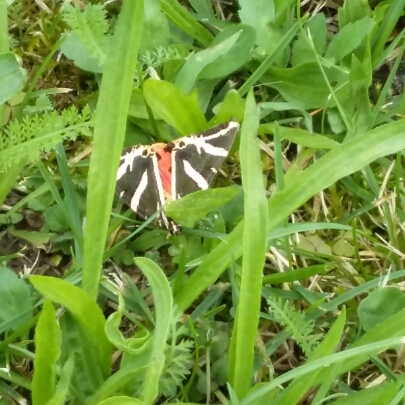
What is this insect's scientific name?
Euplagia quadripunctaria
